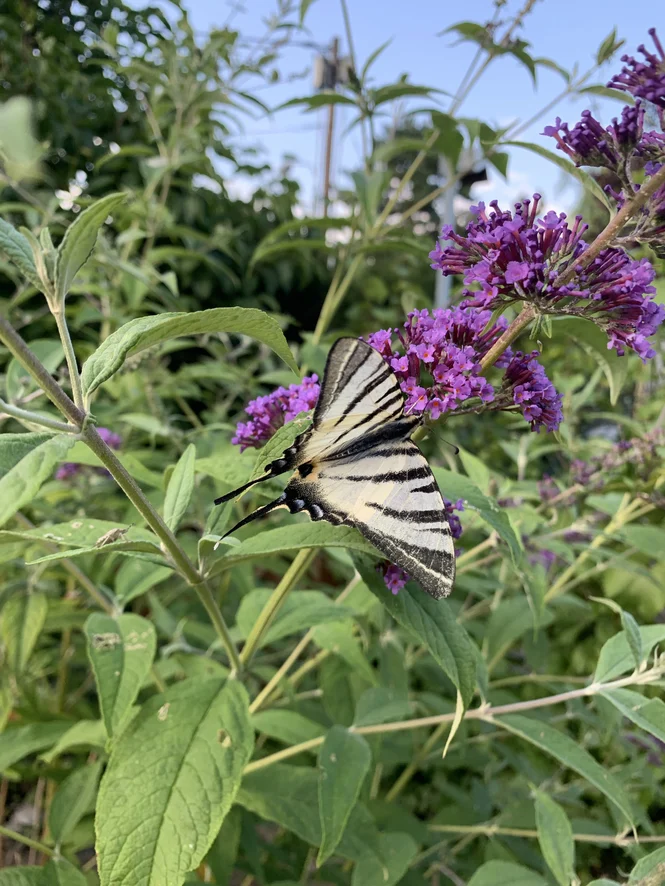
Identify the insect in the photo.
Iphiclides podalirius
